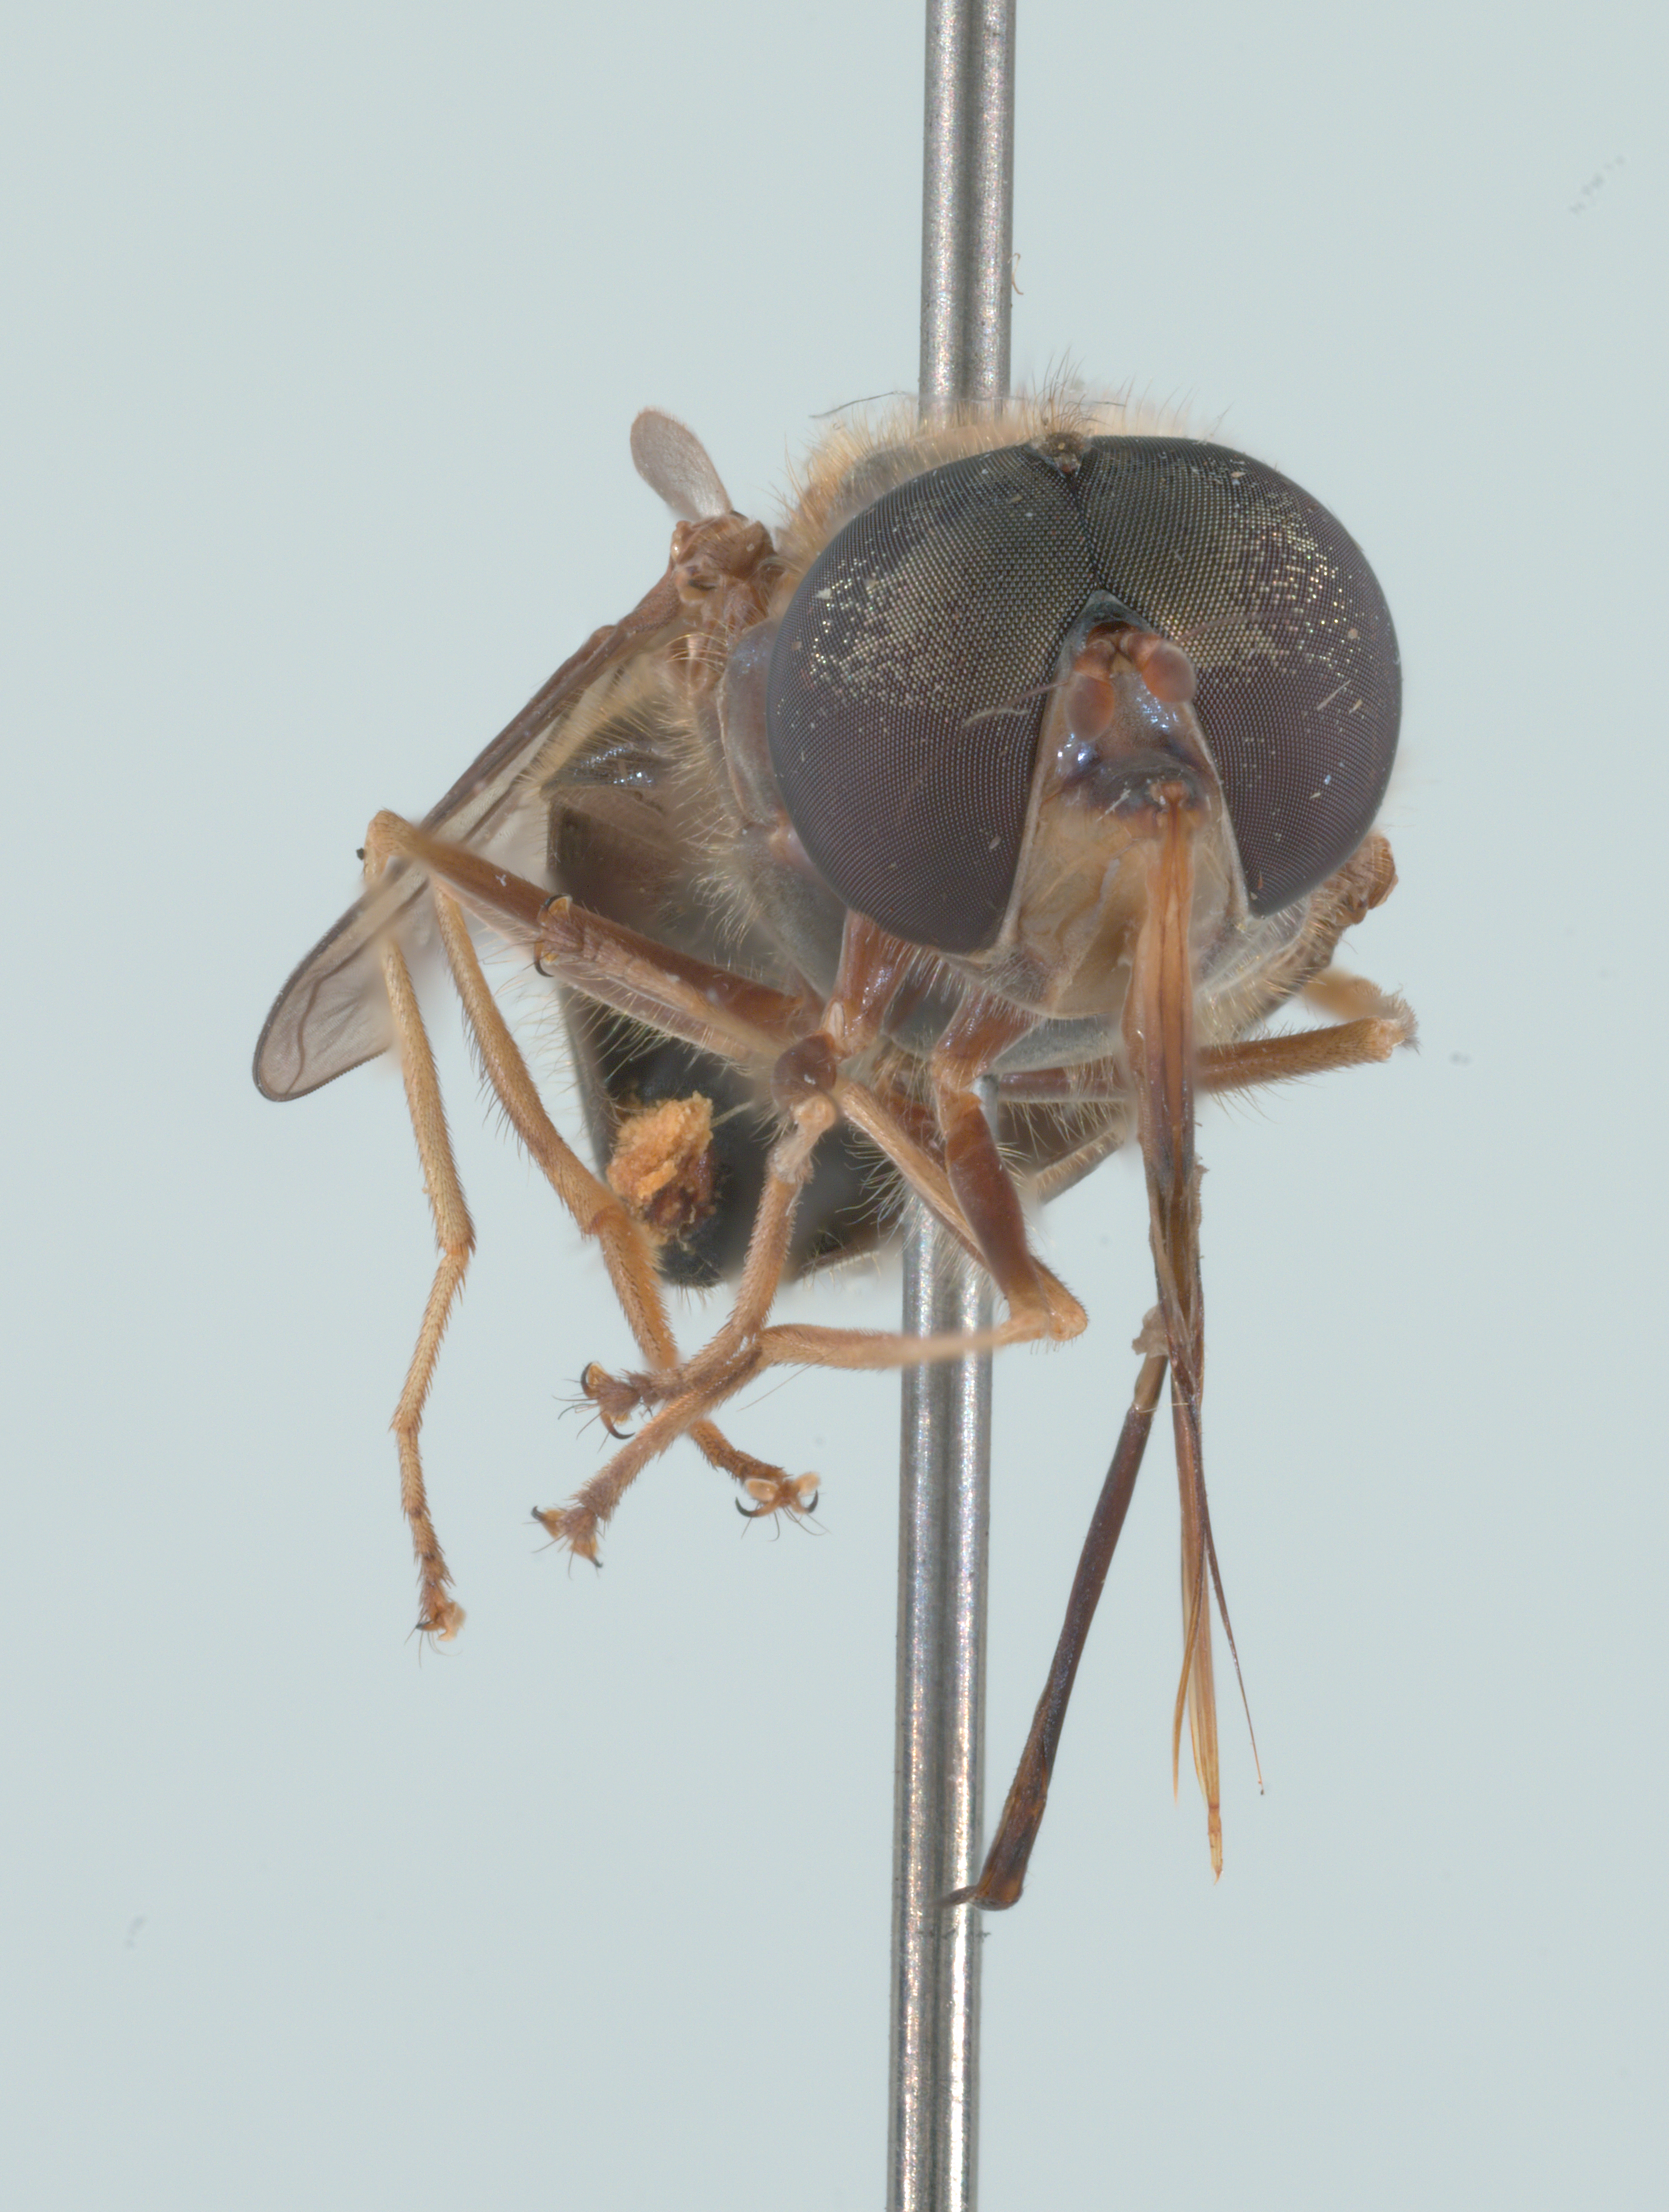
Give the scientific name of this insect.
Rhingia fuscipes
